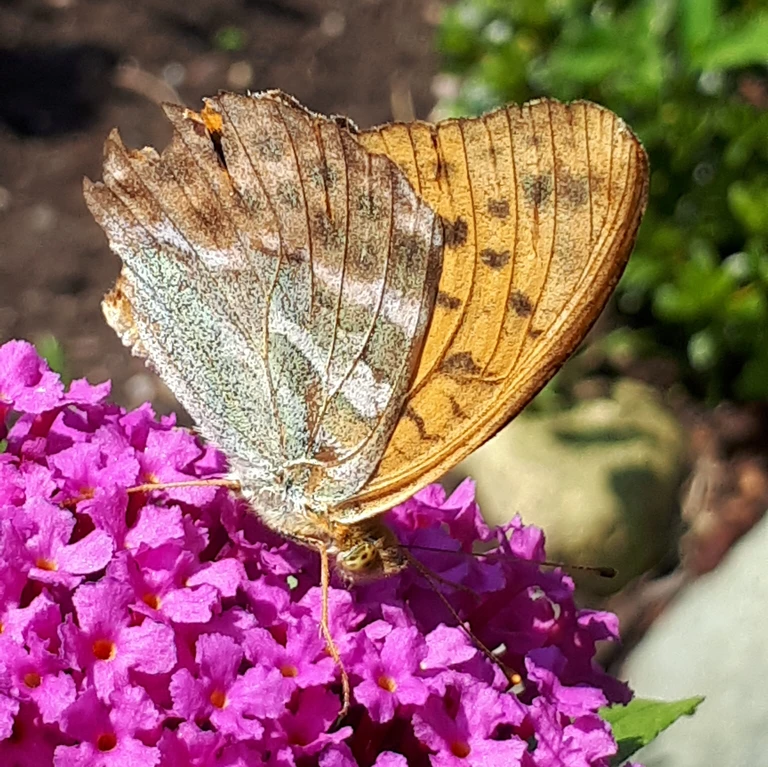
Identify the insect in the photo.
Argynnis paphia
